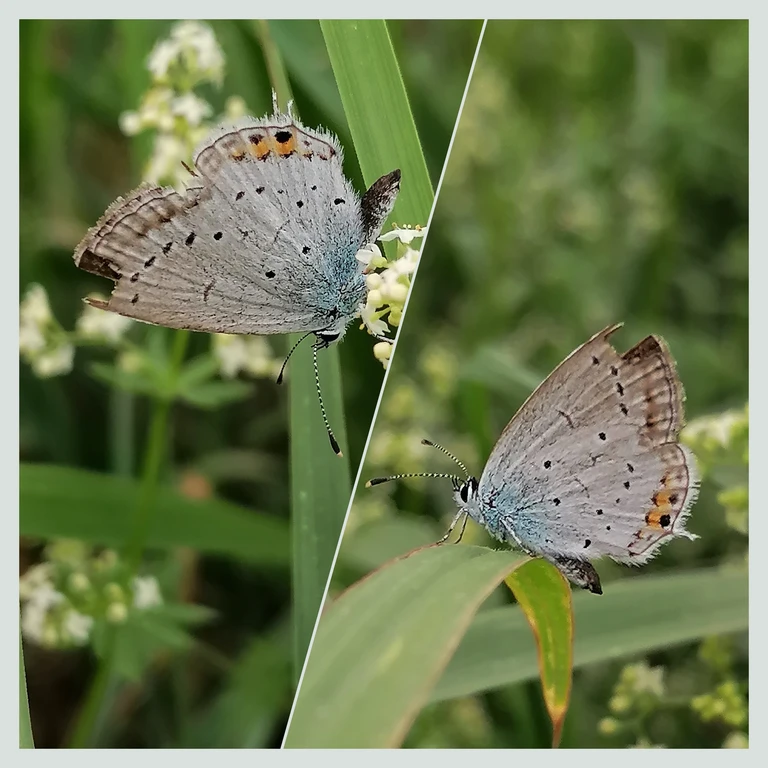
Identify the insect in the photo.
Cupido argiades (also Elkalyce argiades)
